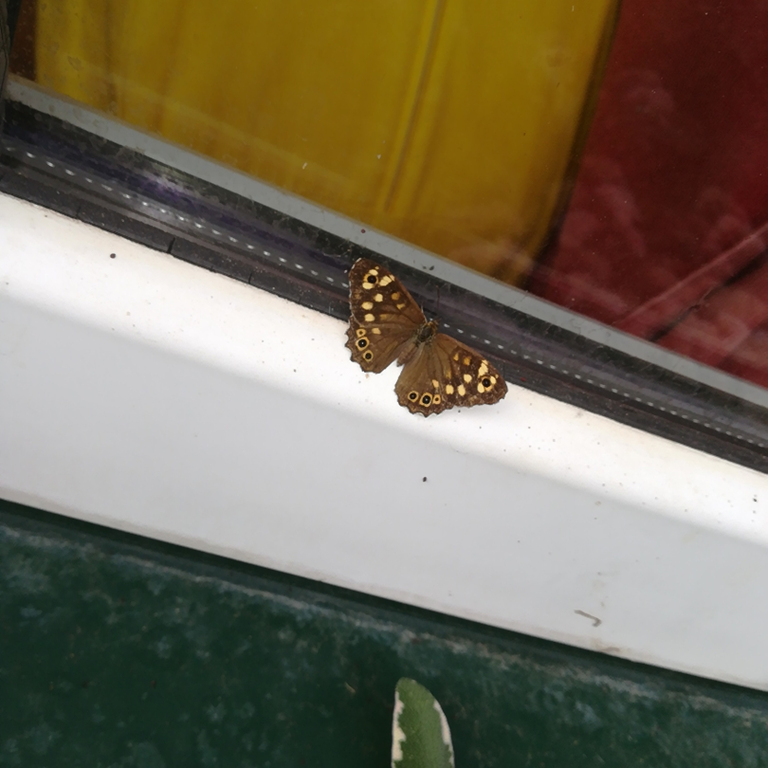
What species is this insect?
Pararge aegeria
